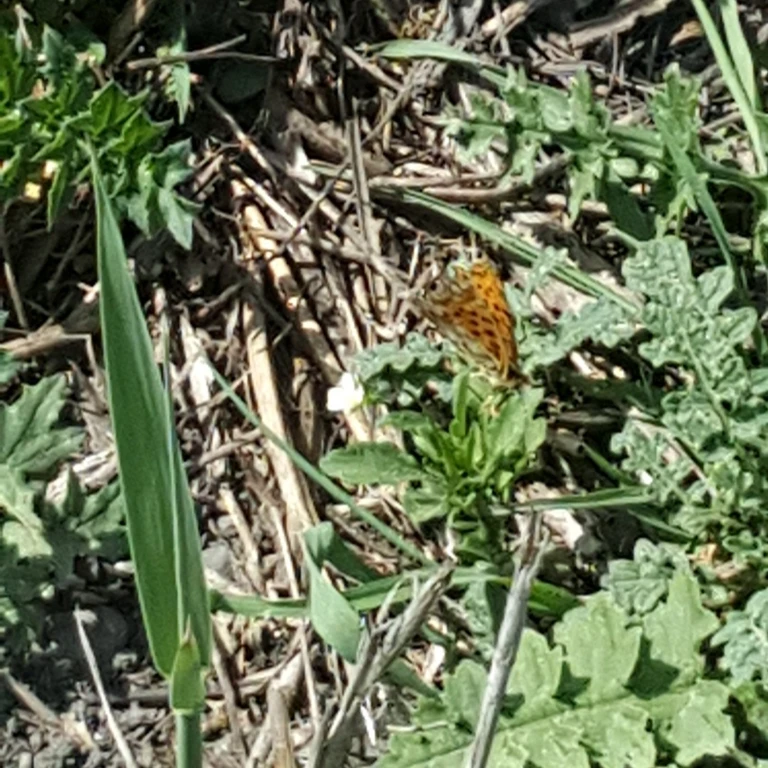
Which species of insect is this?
Issoria lathonia
